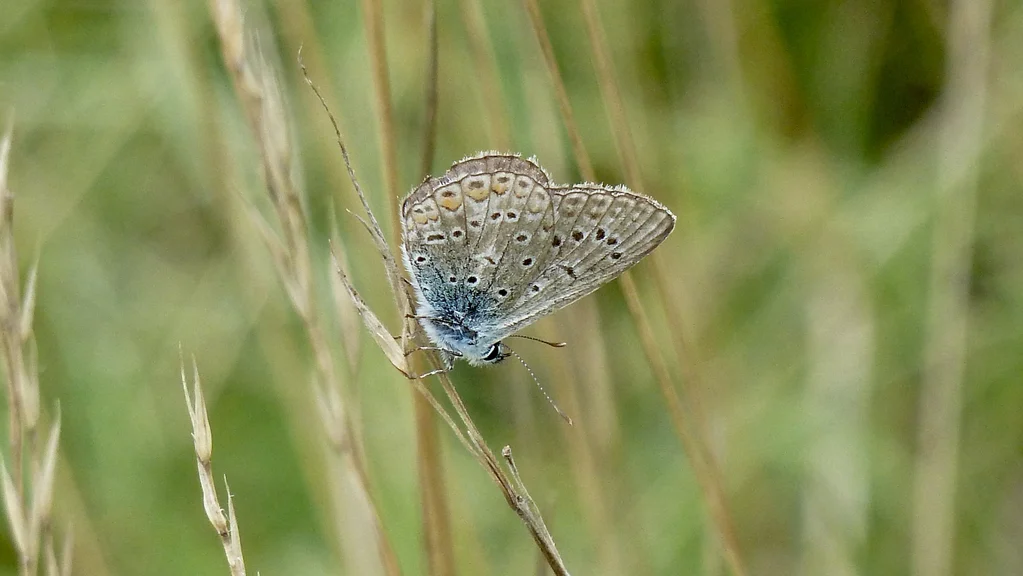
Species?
Polyommatus icarus
